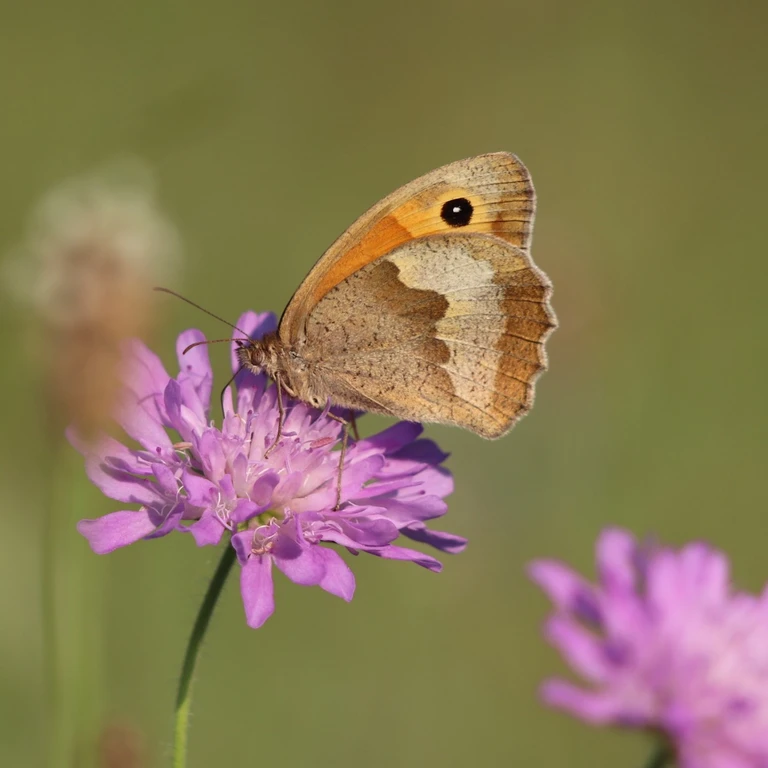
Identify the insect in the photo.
Maniola jurtina
